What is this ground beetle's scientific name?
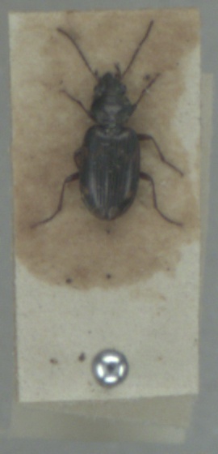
Bembidion varium
